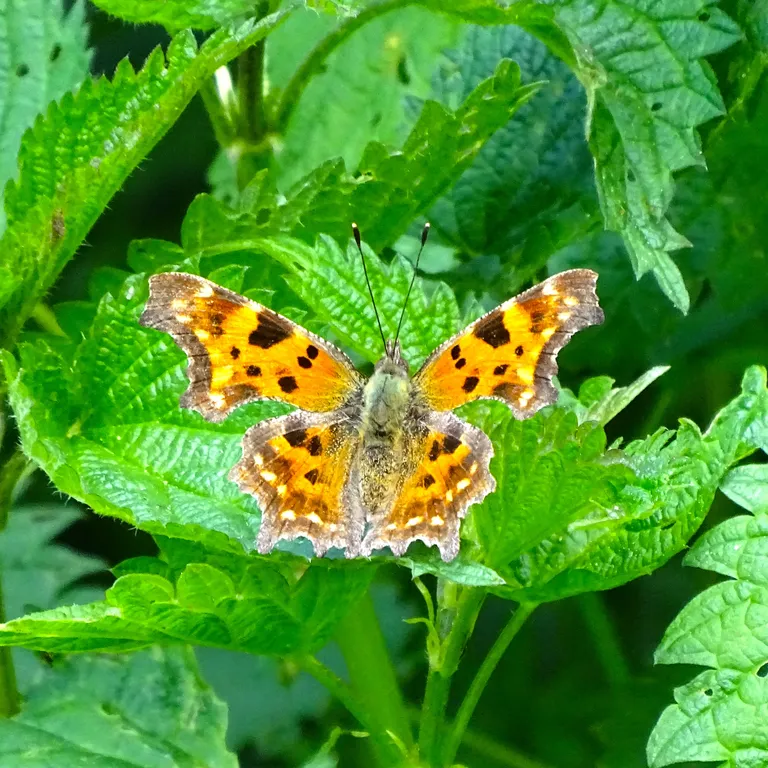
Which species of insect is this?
Polygonia c-album
